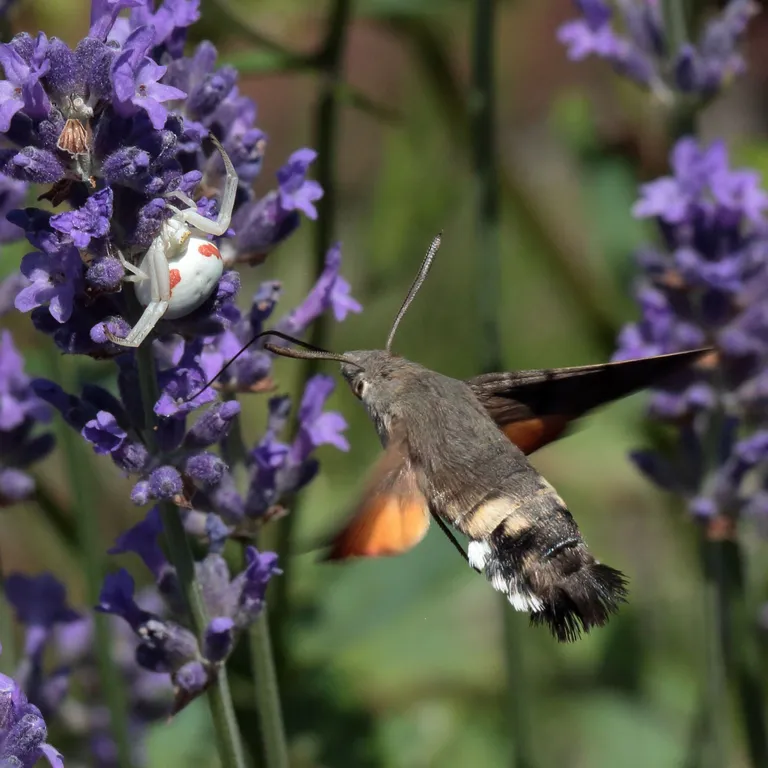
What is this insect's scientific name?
Macroglossum stellatarum
